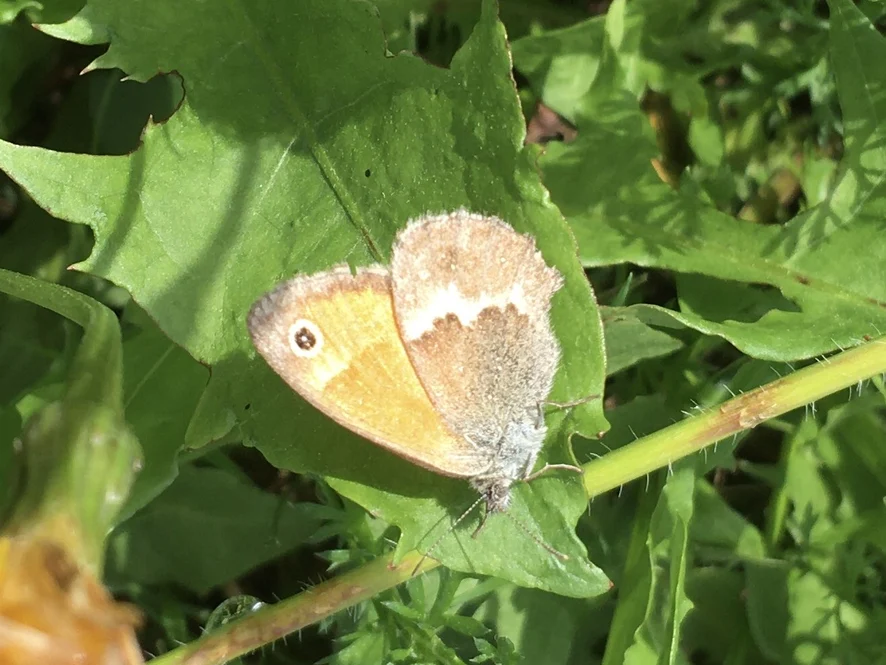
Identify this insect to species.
Coenonympha pamphilus
